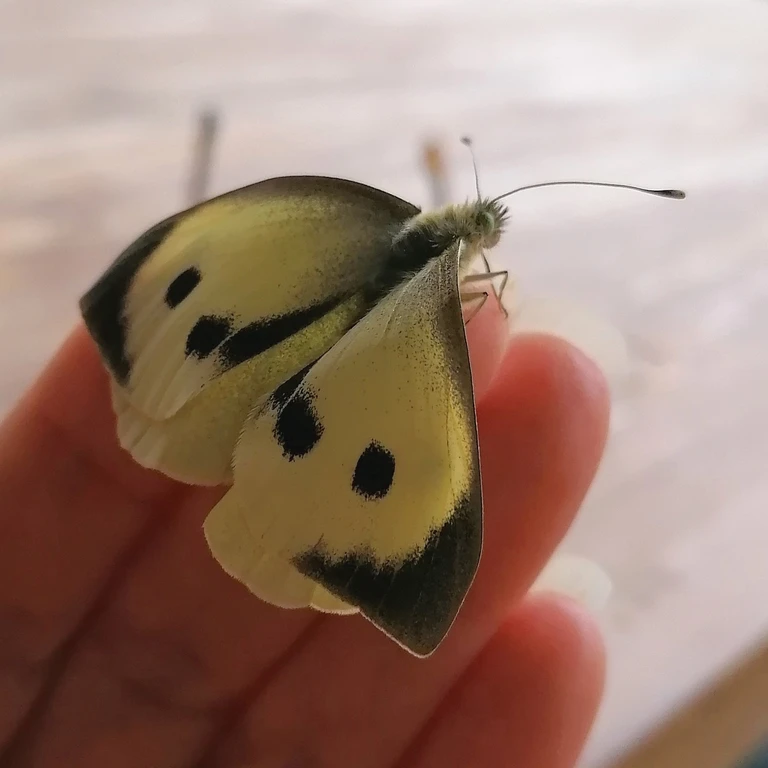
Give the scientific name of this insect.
Pieris brassicae
